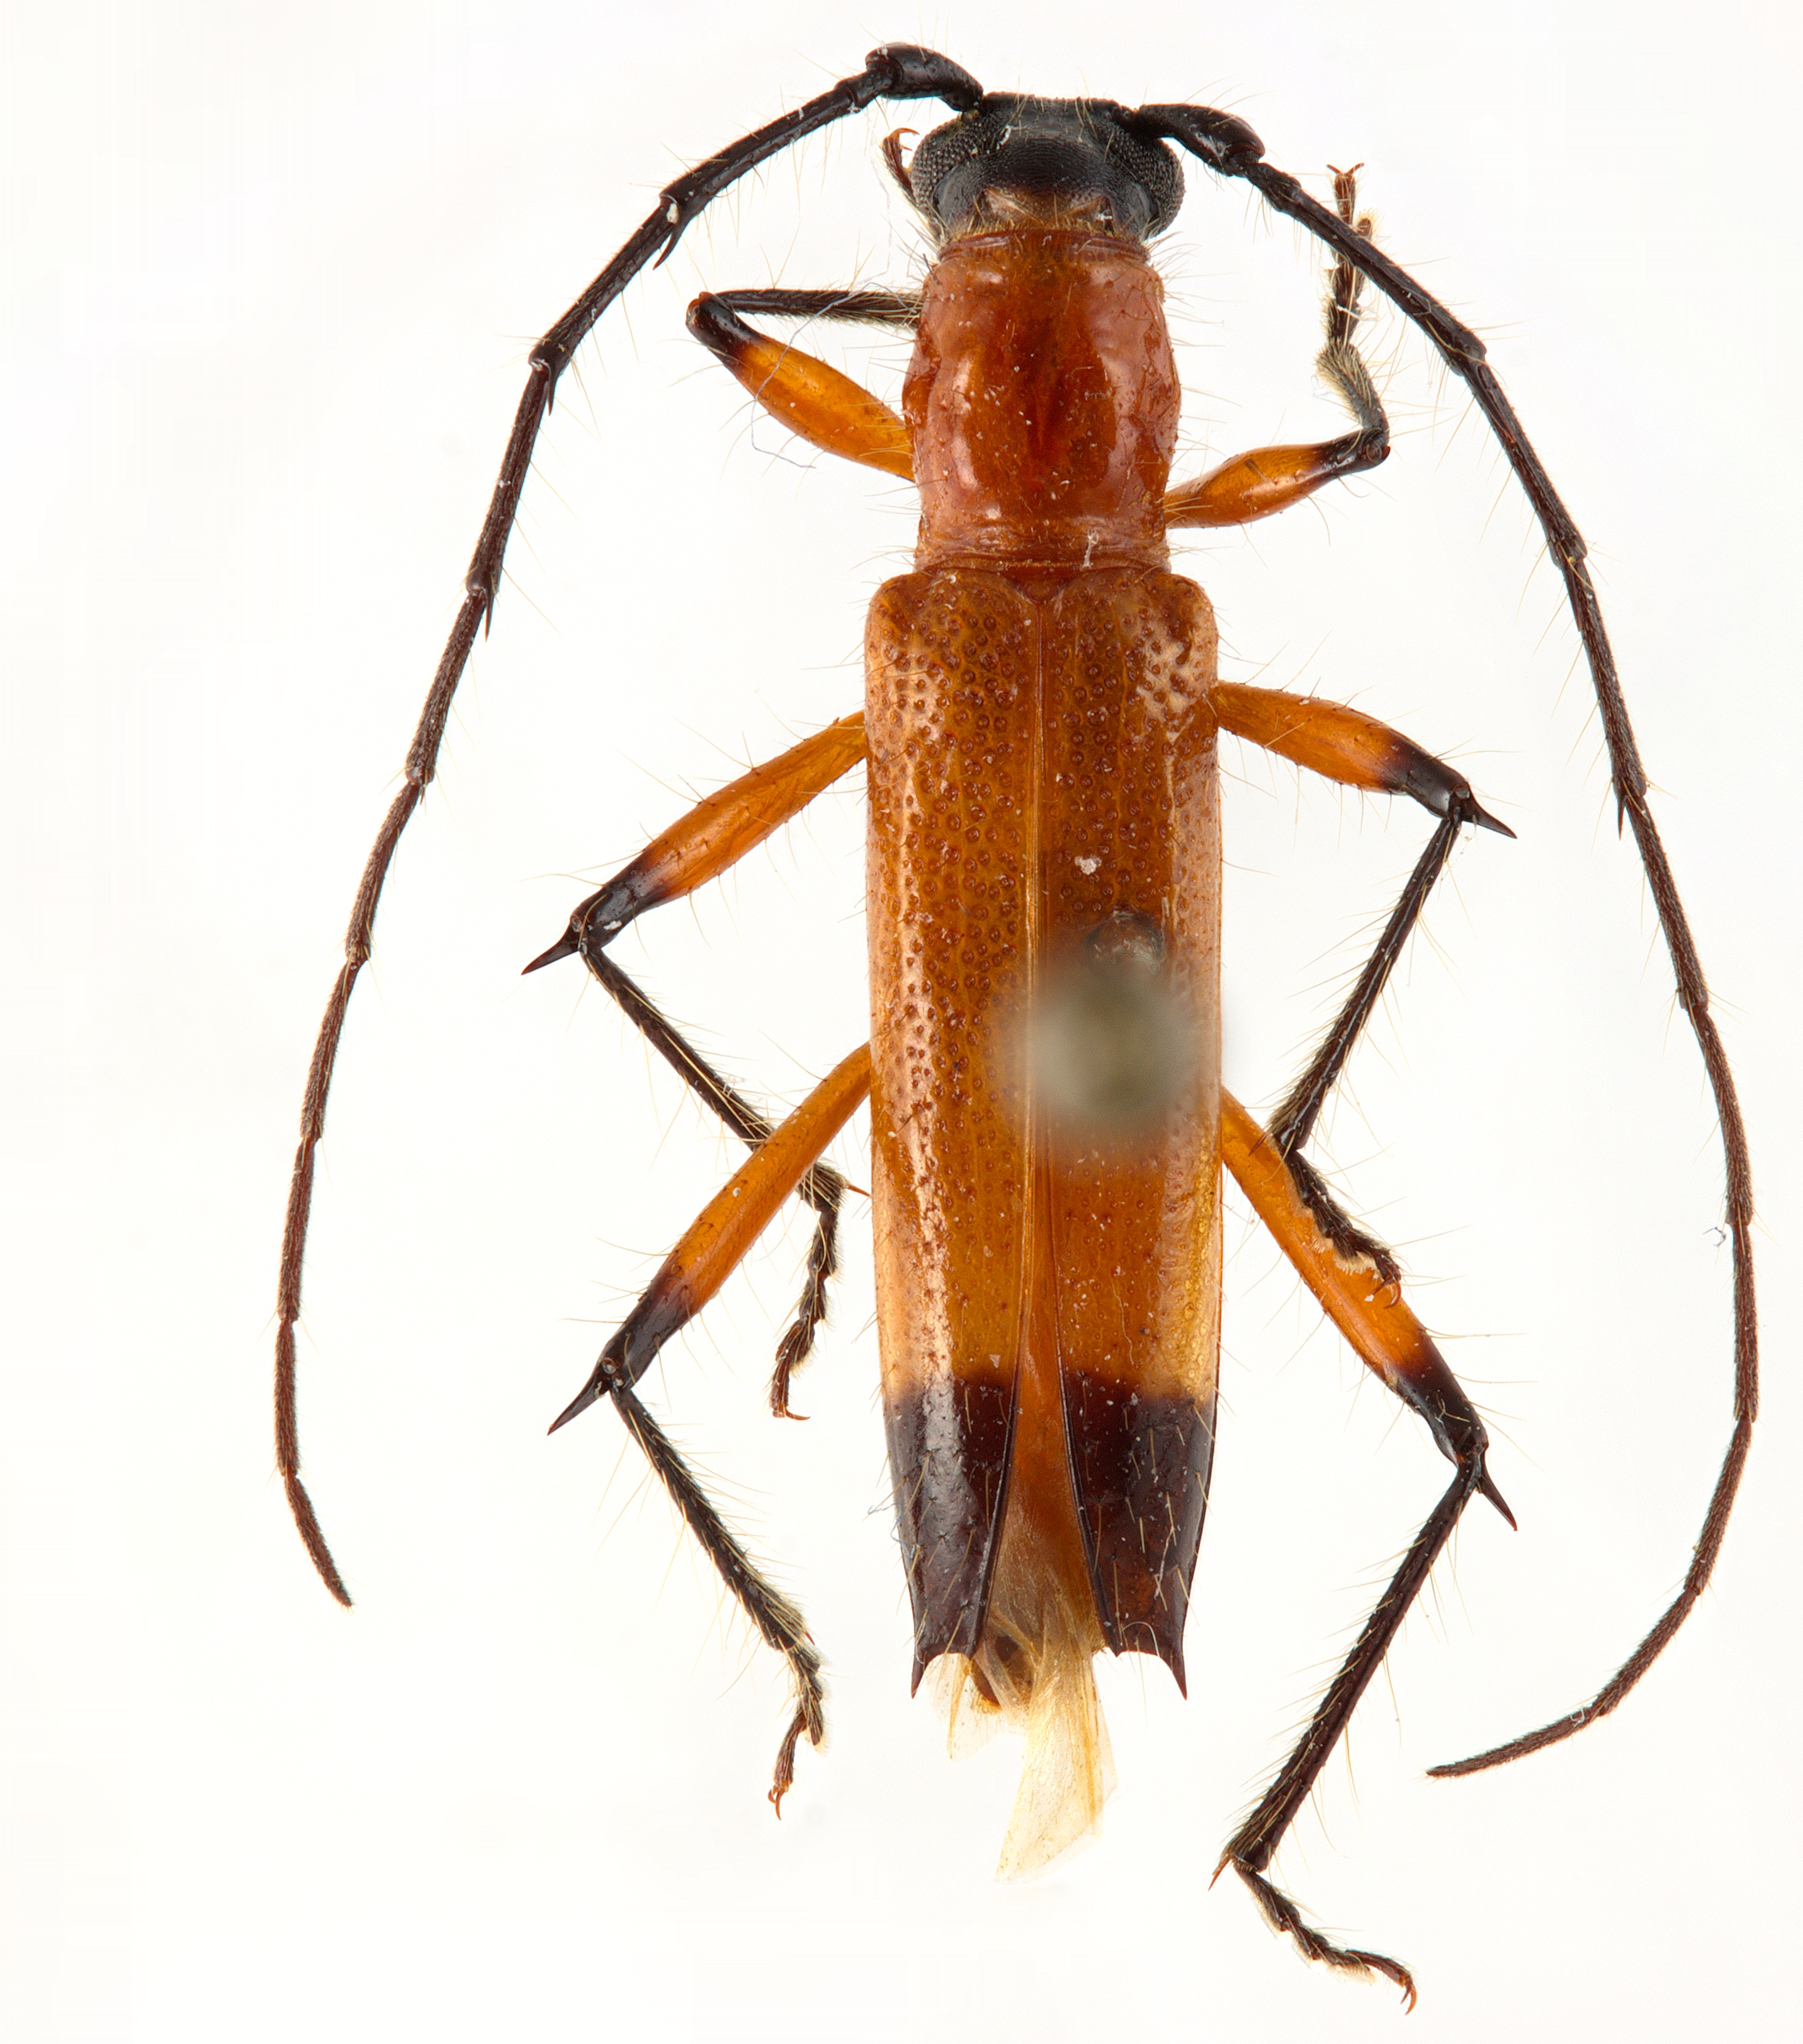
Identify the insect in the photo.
Pantonyssus nigriceps
